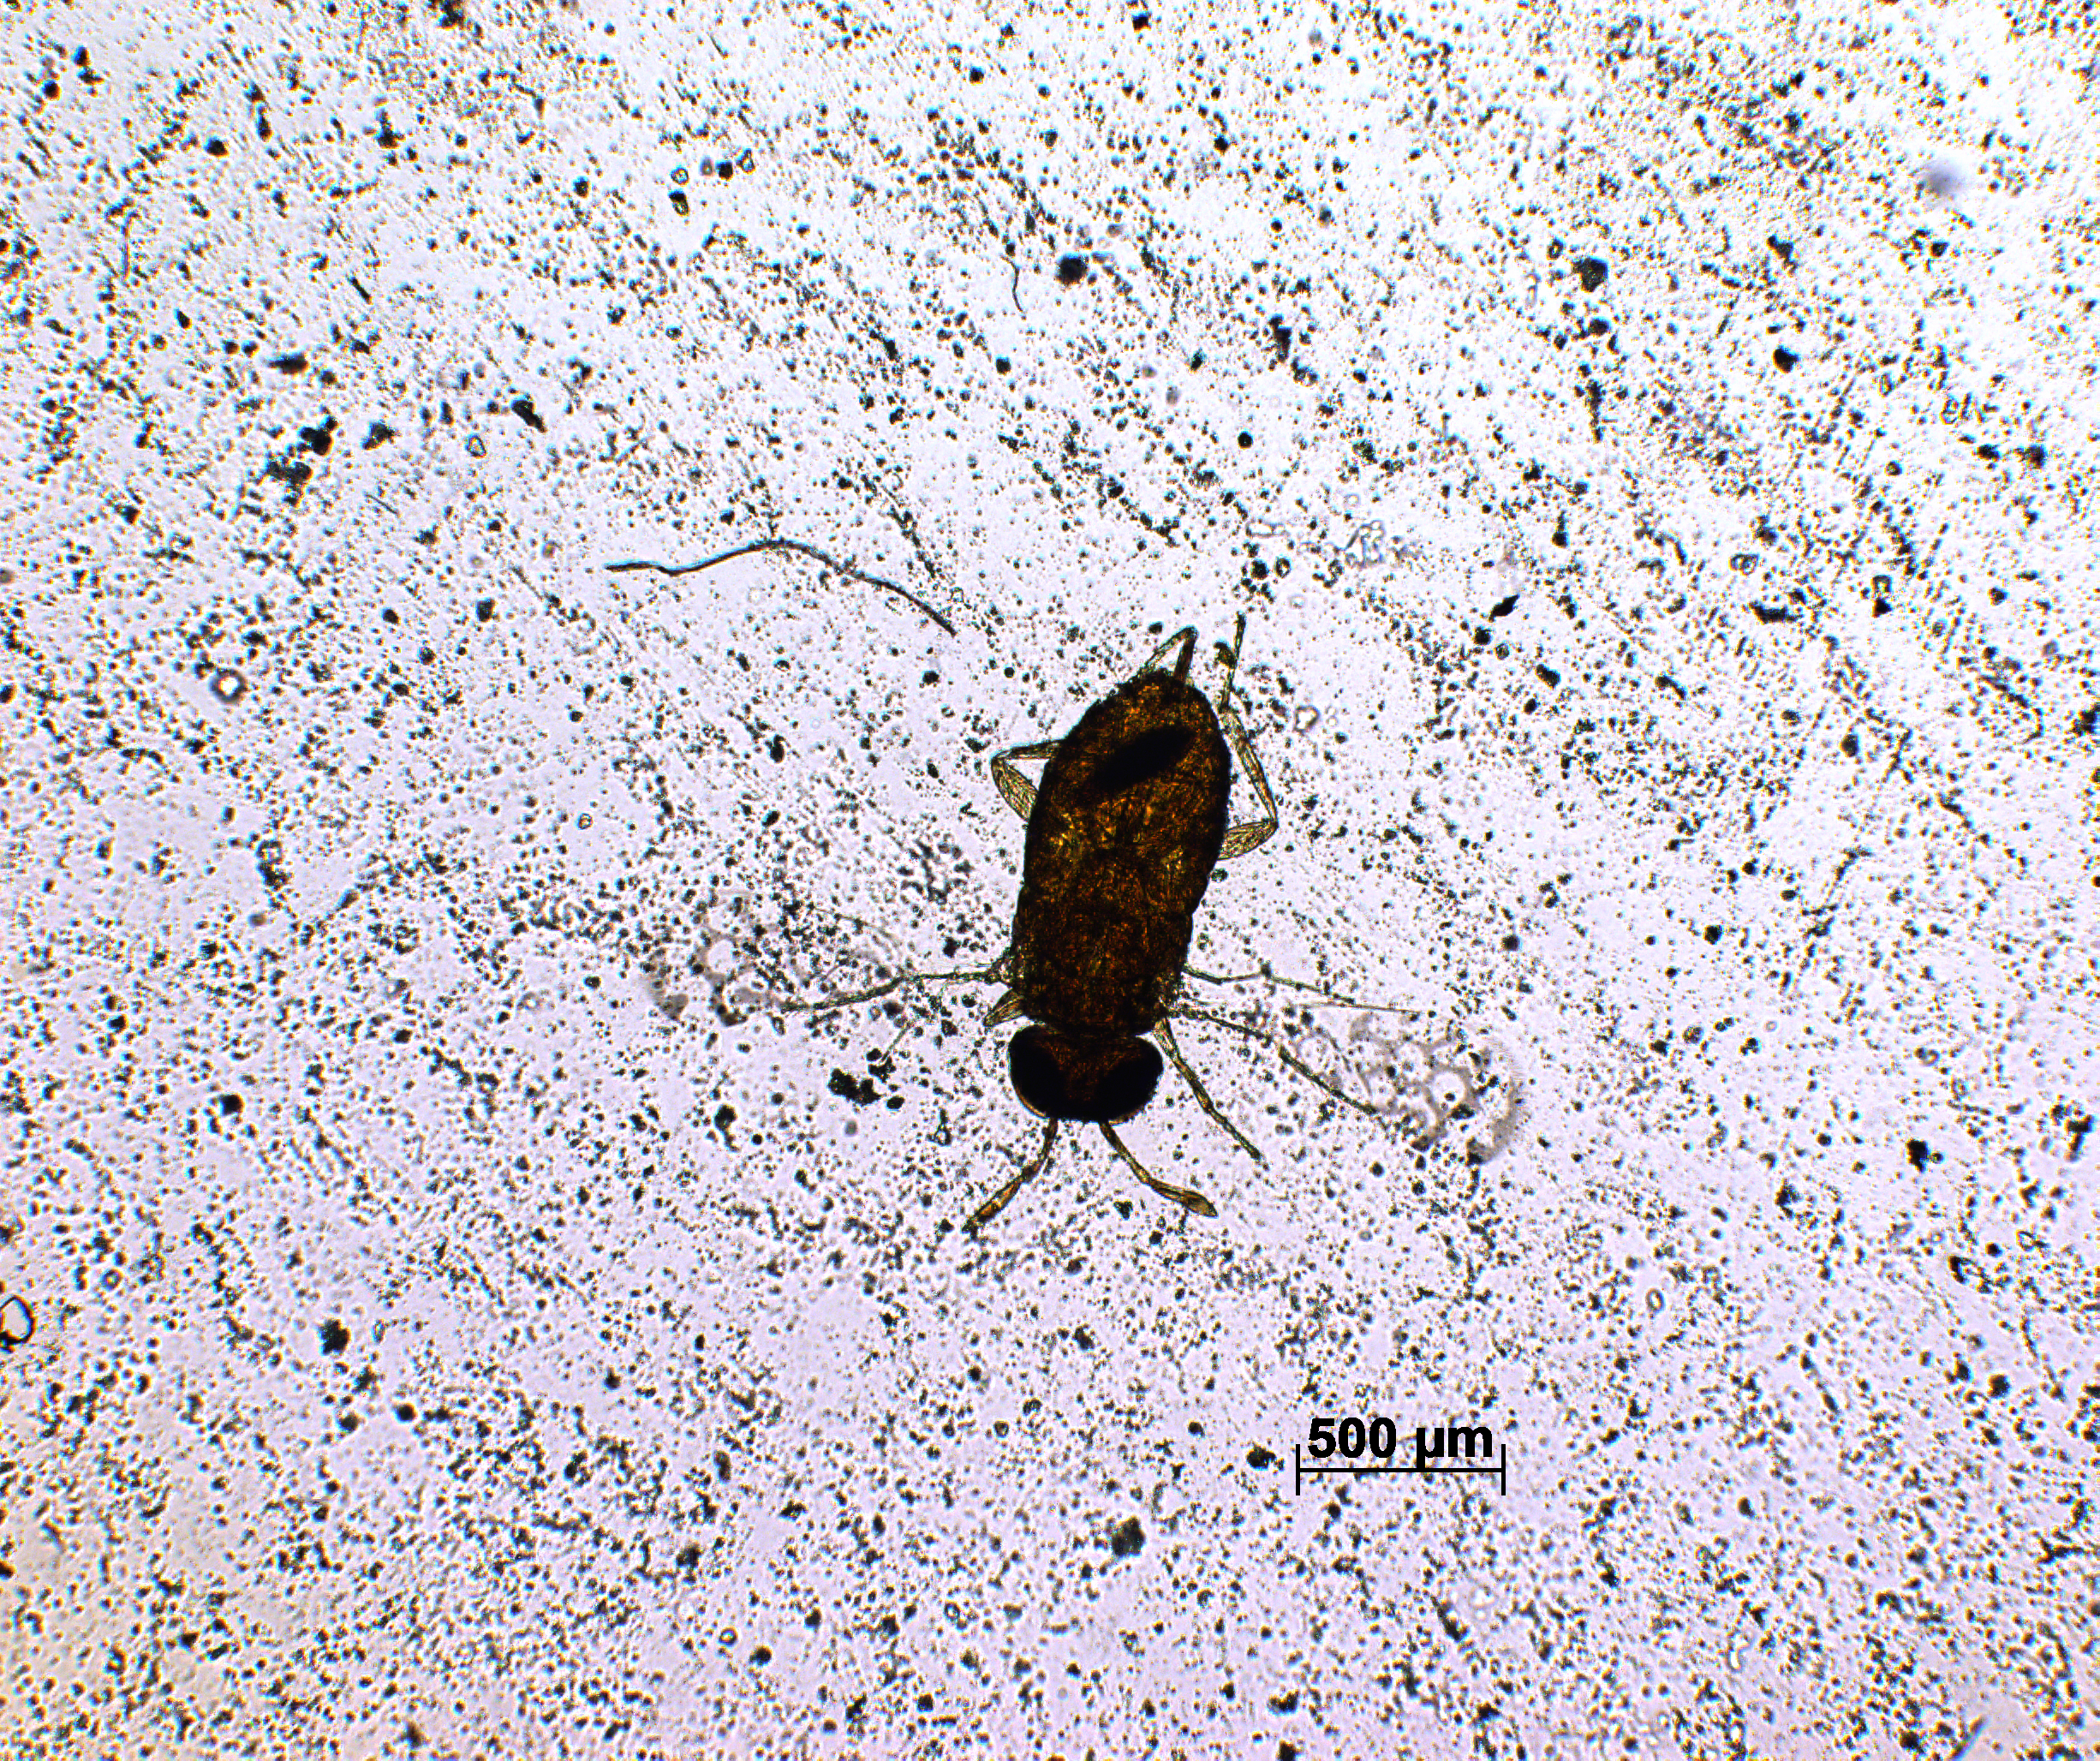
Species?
Marietta exitiosa
